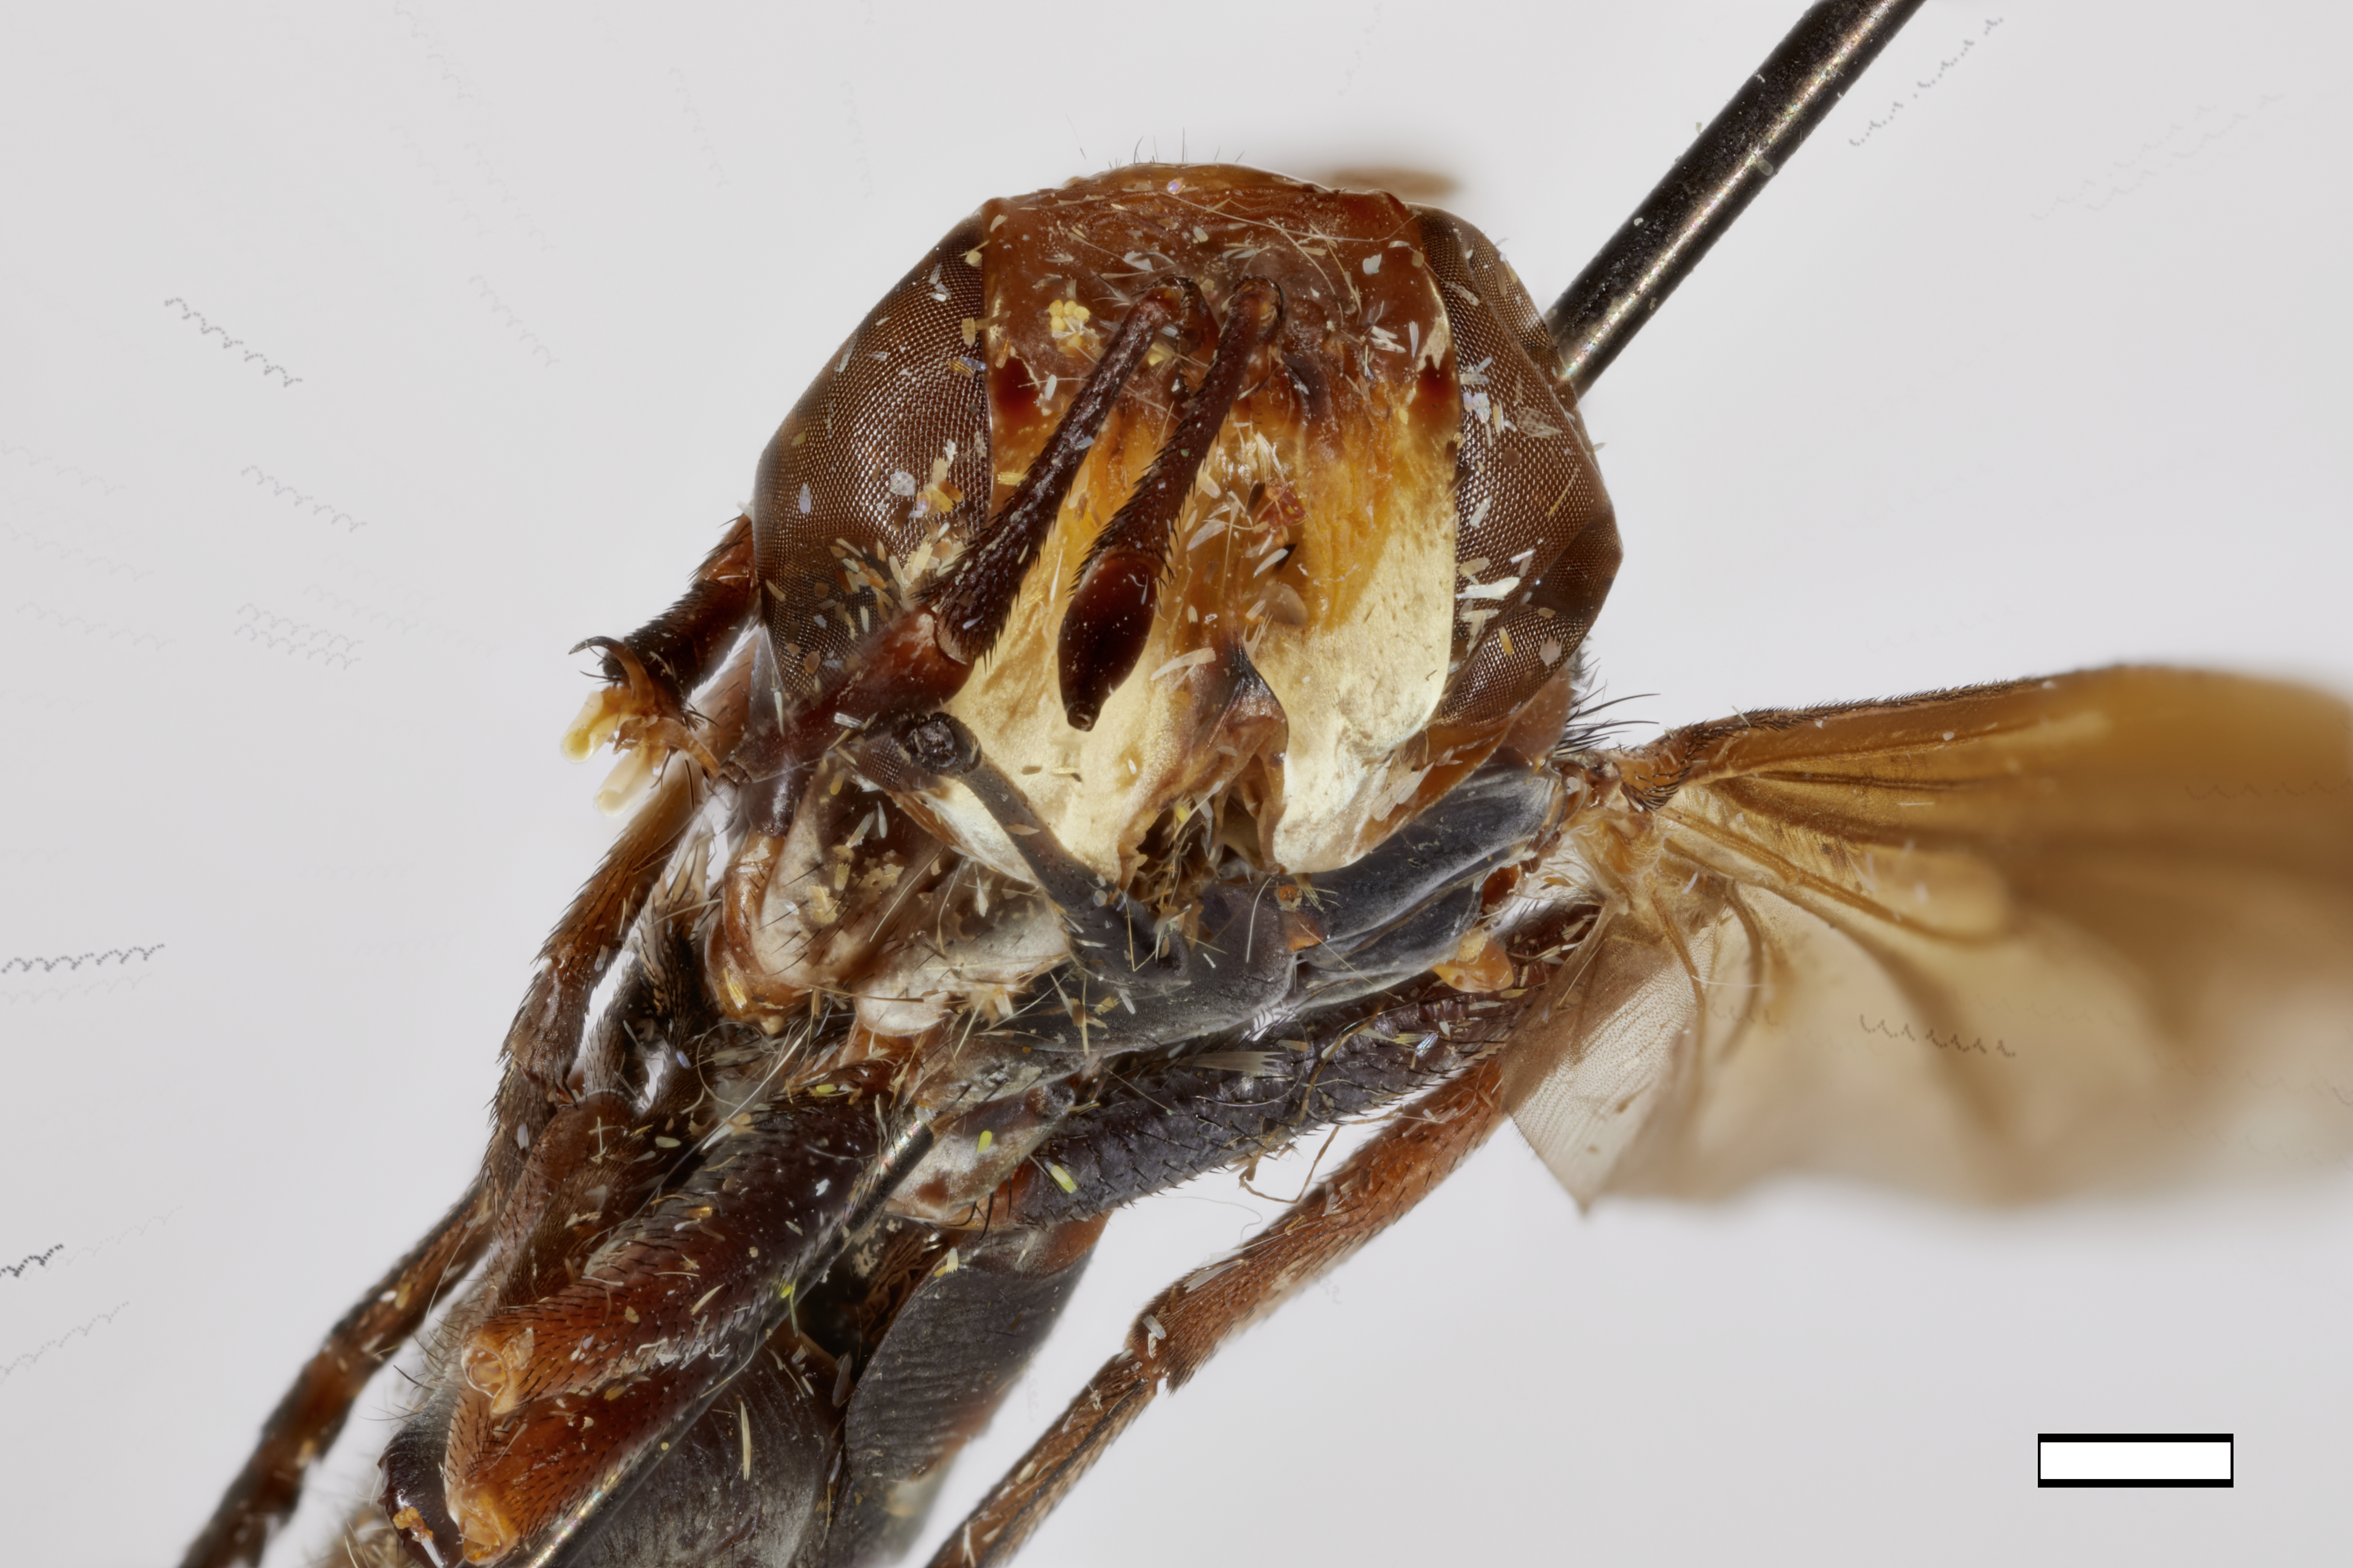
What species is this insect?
Conops thecus
